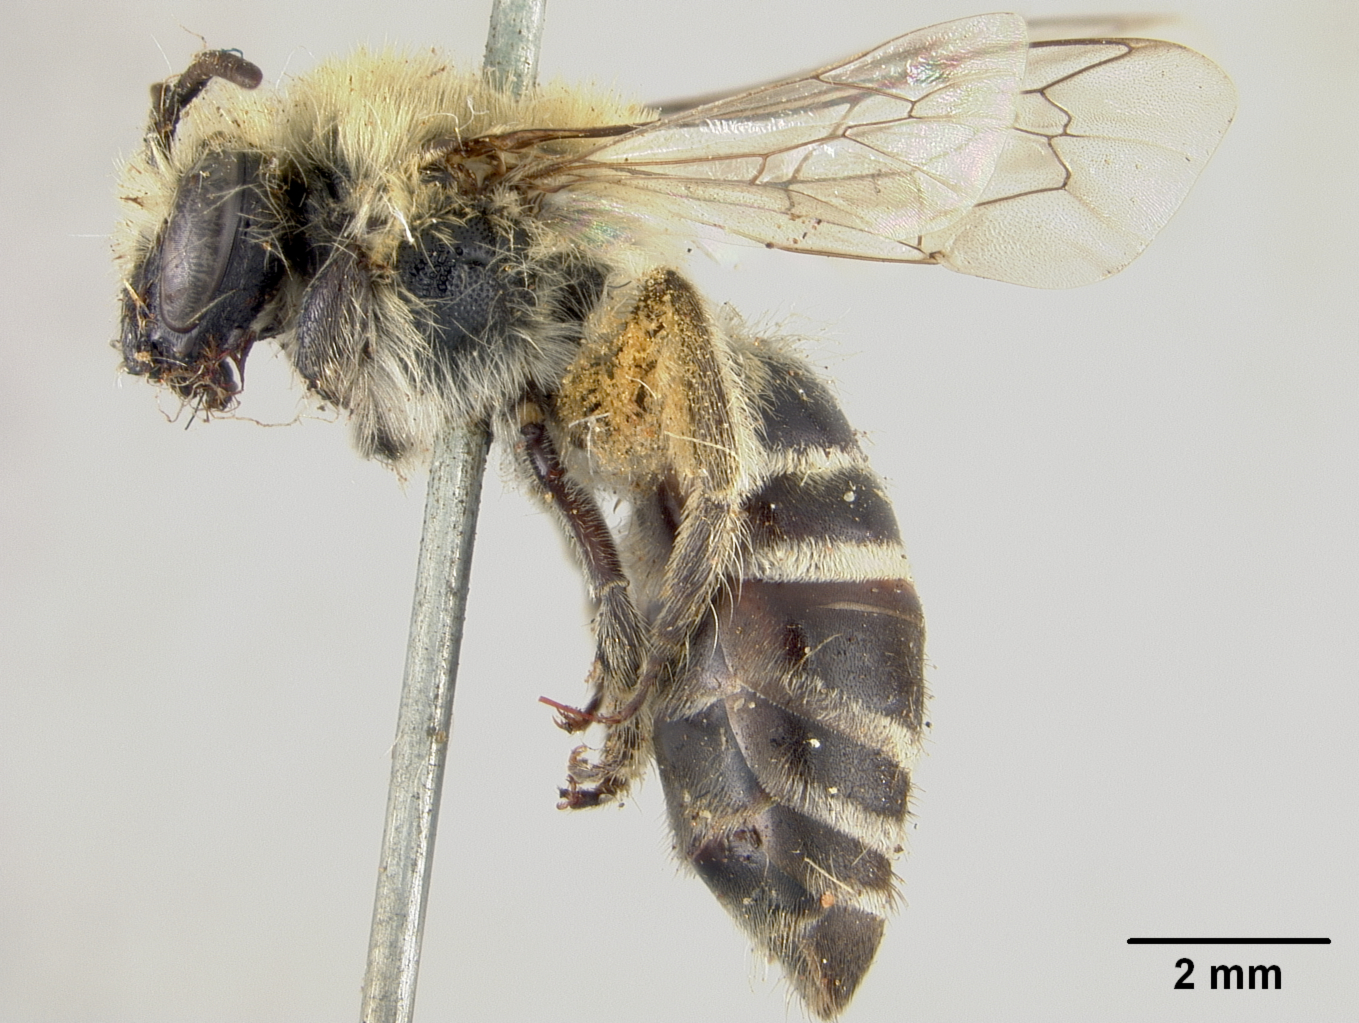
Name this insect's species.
Colletes kincaidii
